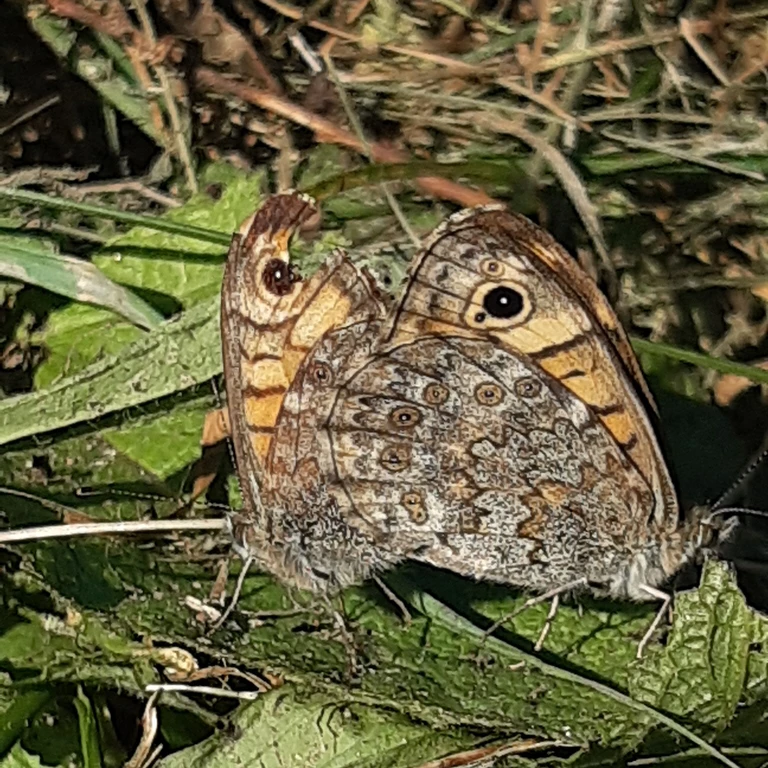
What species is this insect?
Lasiommata megera (also Pararge megera)
